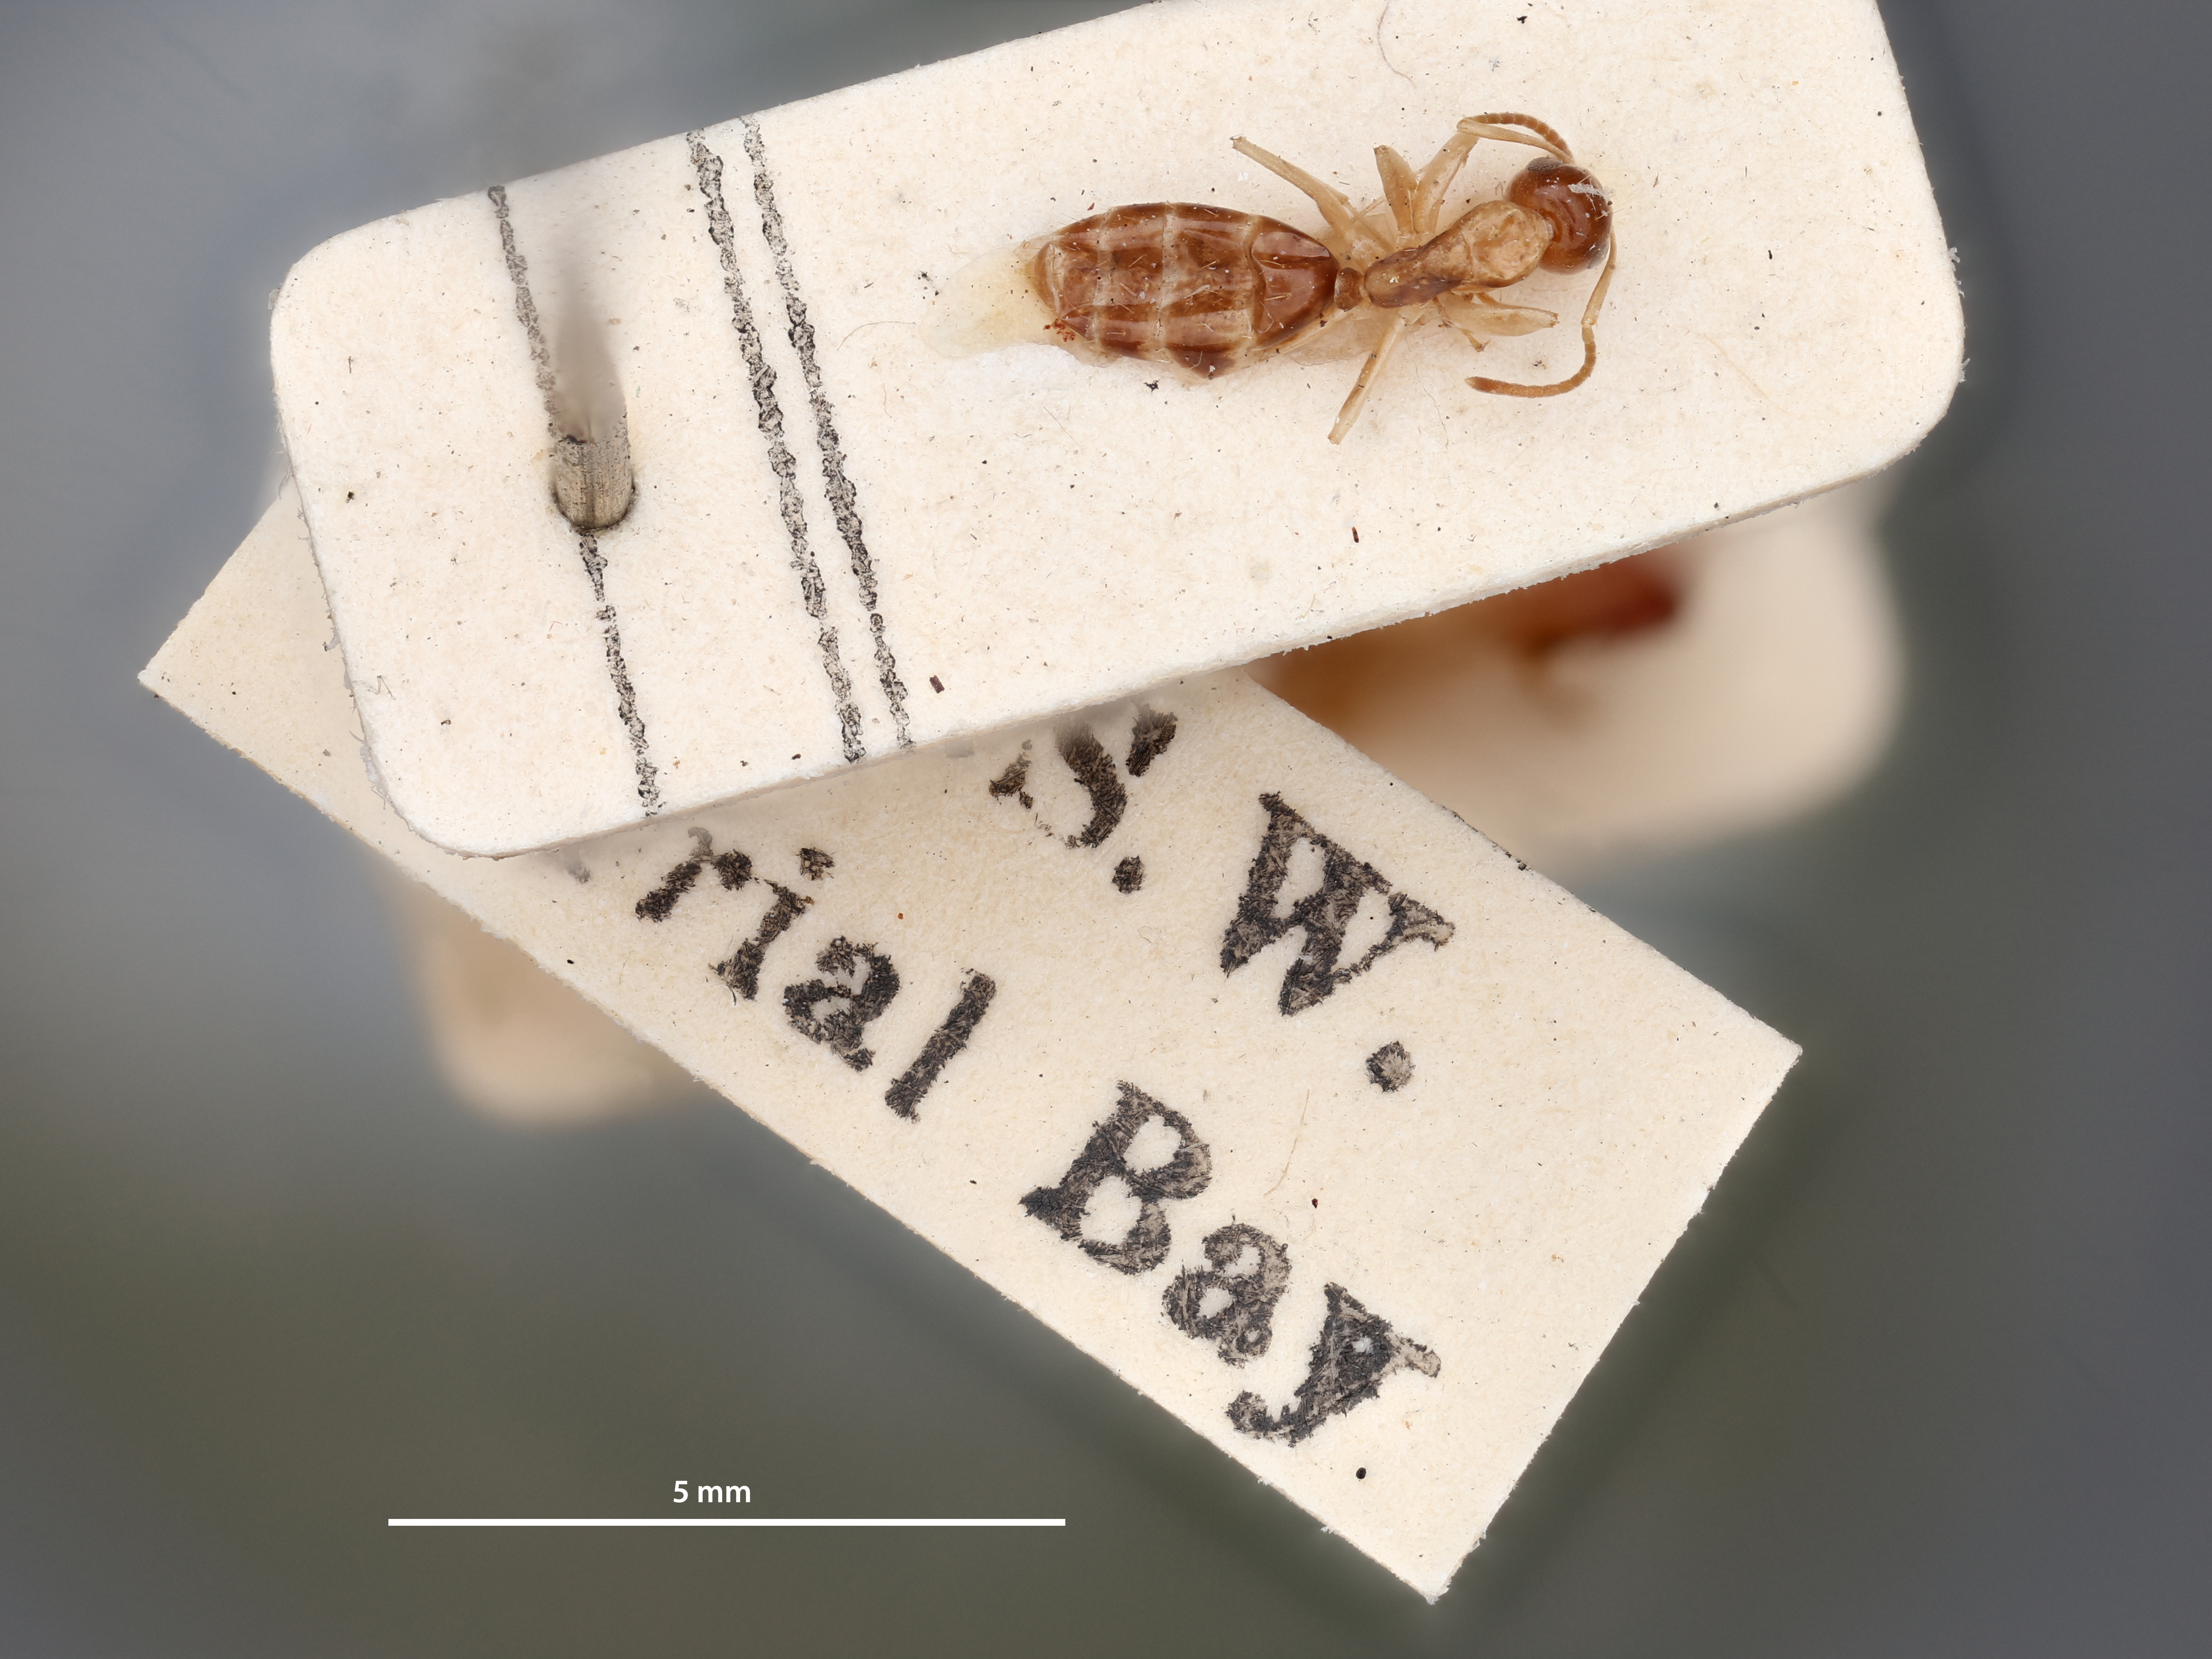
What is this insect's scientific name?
Camponotus fictor
